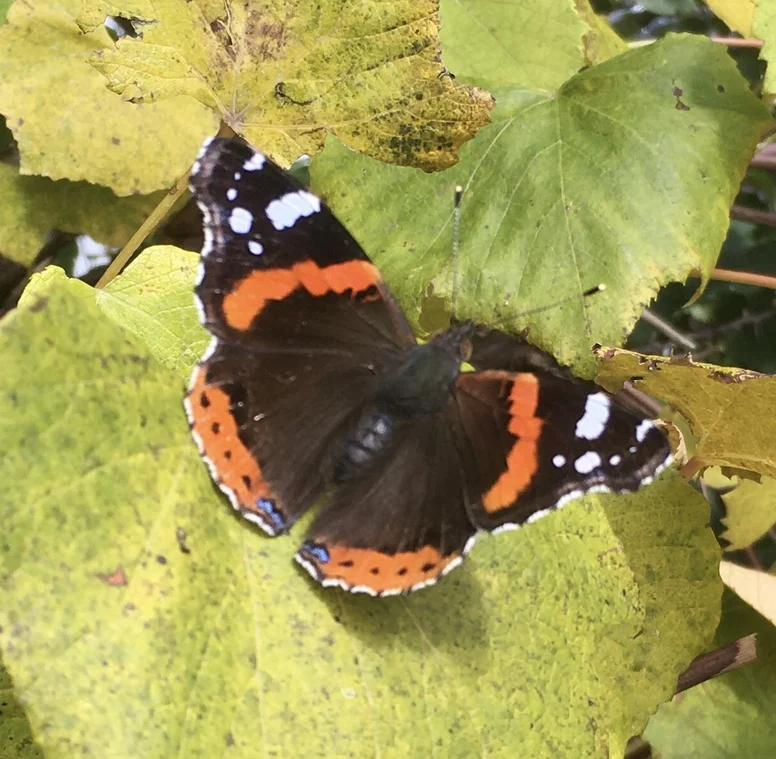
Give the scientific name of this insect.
Vanessa atalanta
